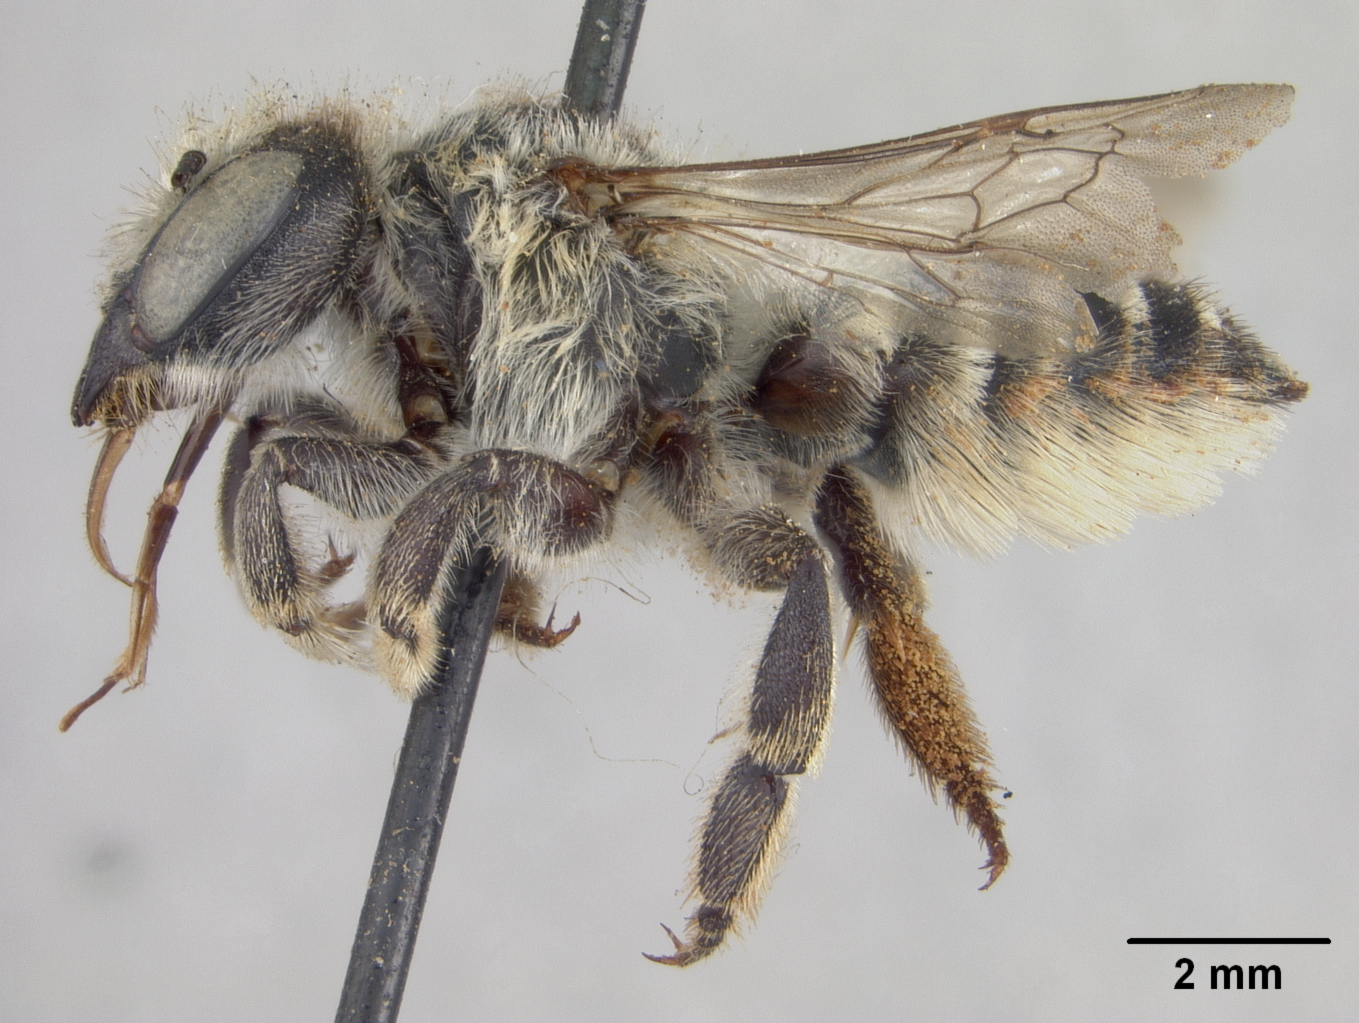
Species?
Megachile toscata
